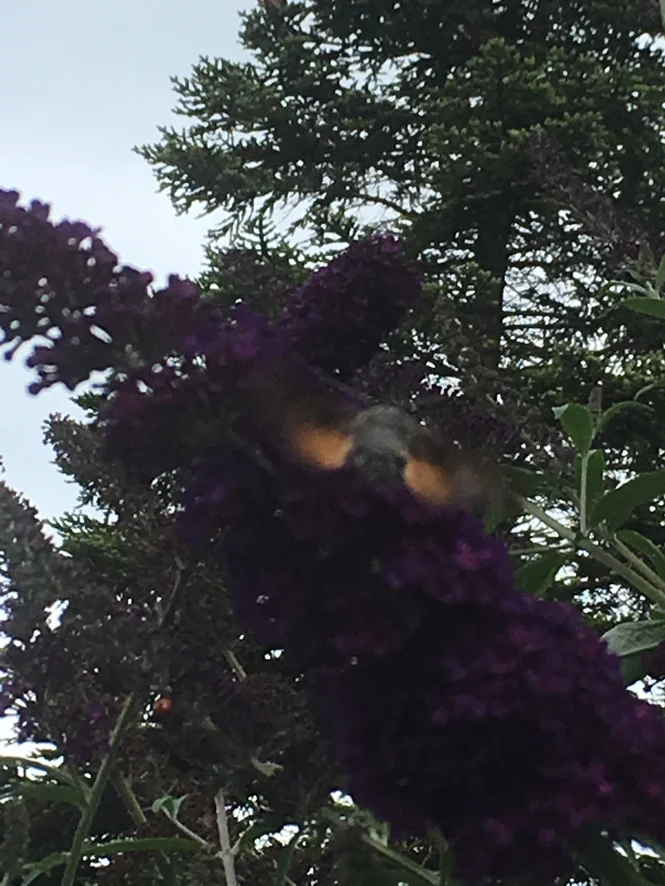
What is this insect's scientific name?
Macroglossum stellatarum
